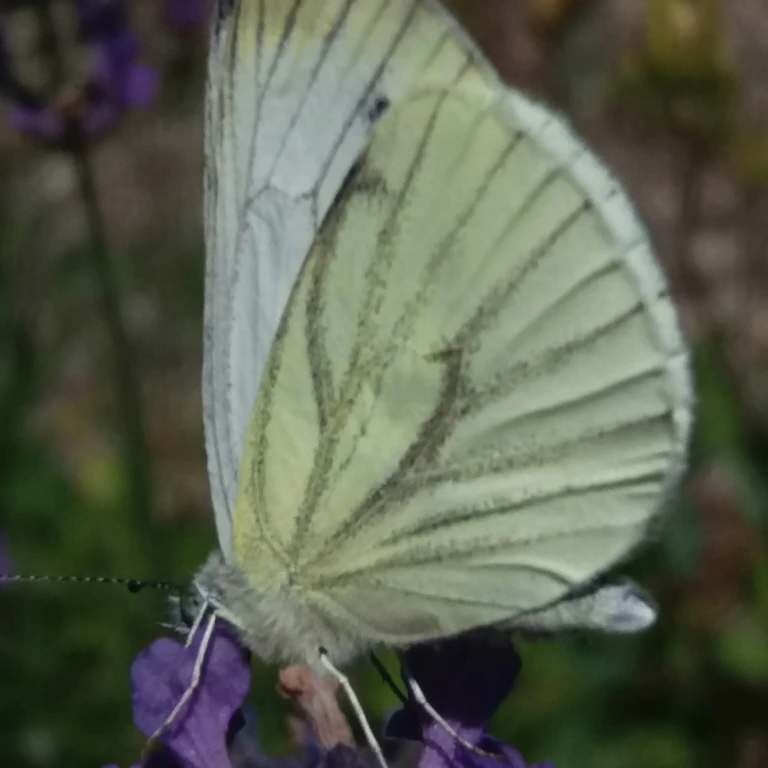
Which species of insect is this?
Pieris napi
